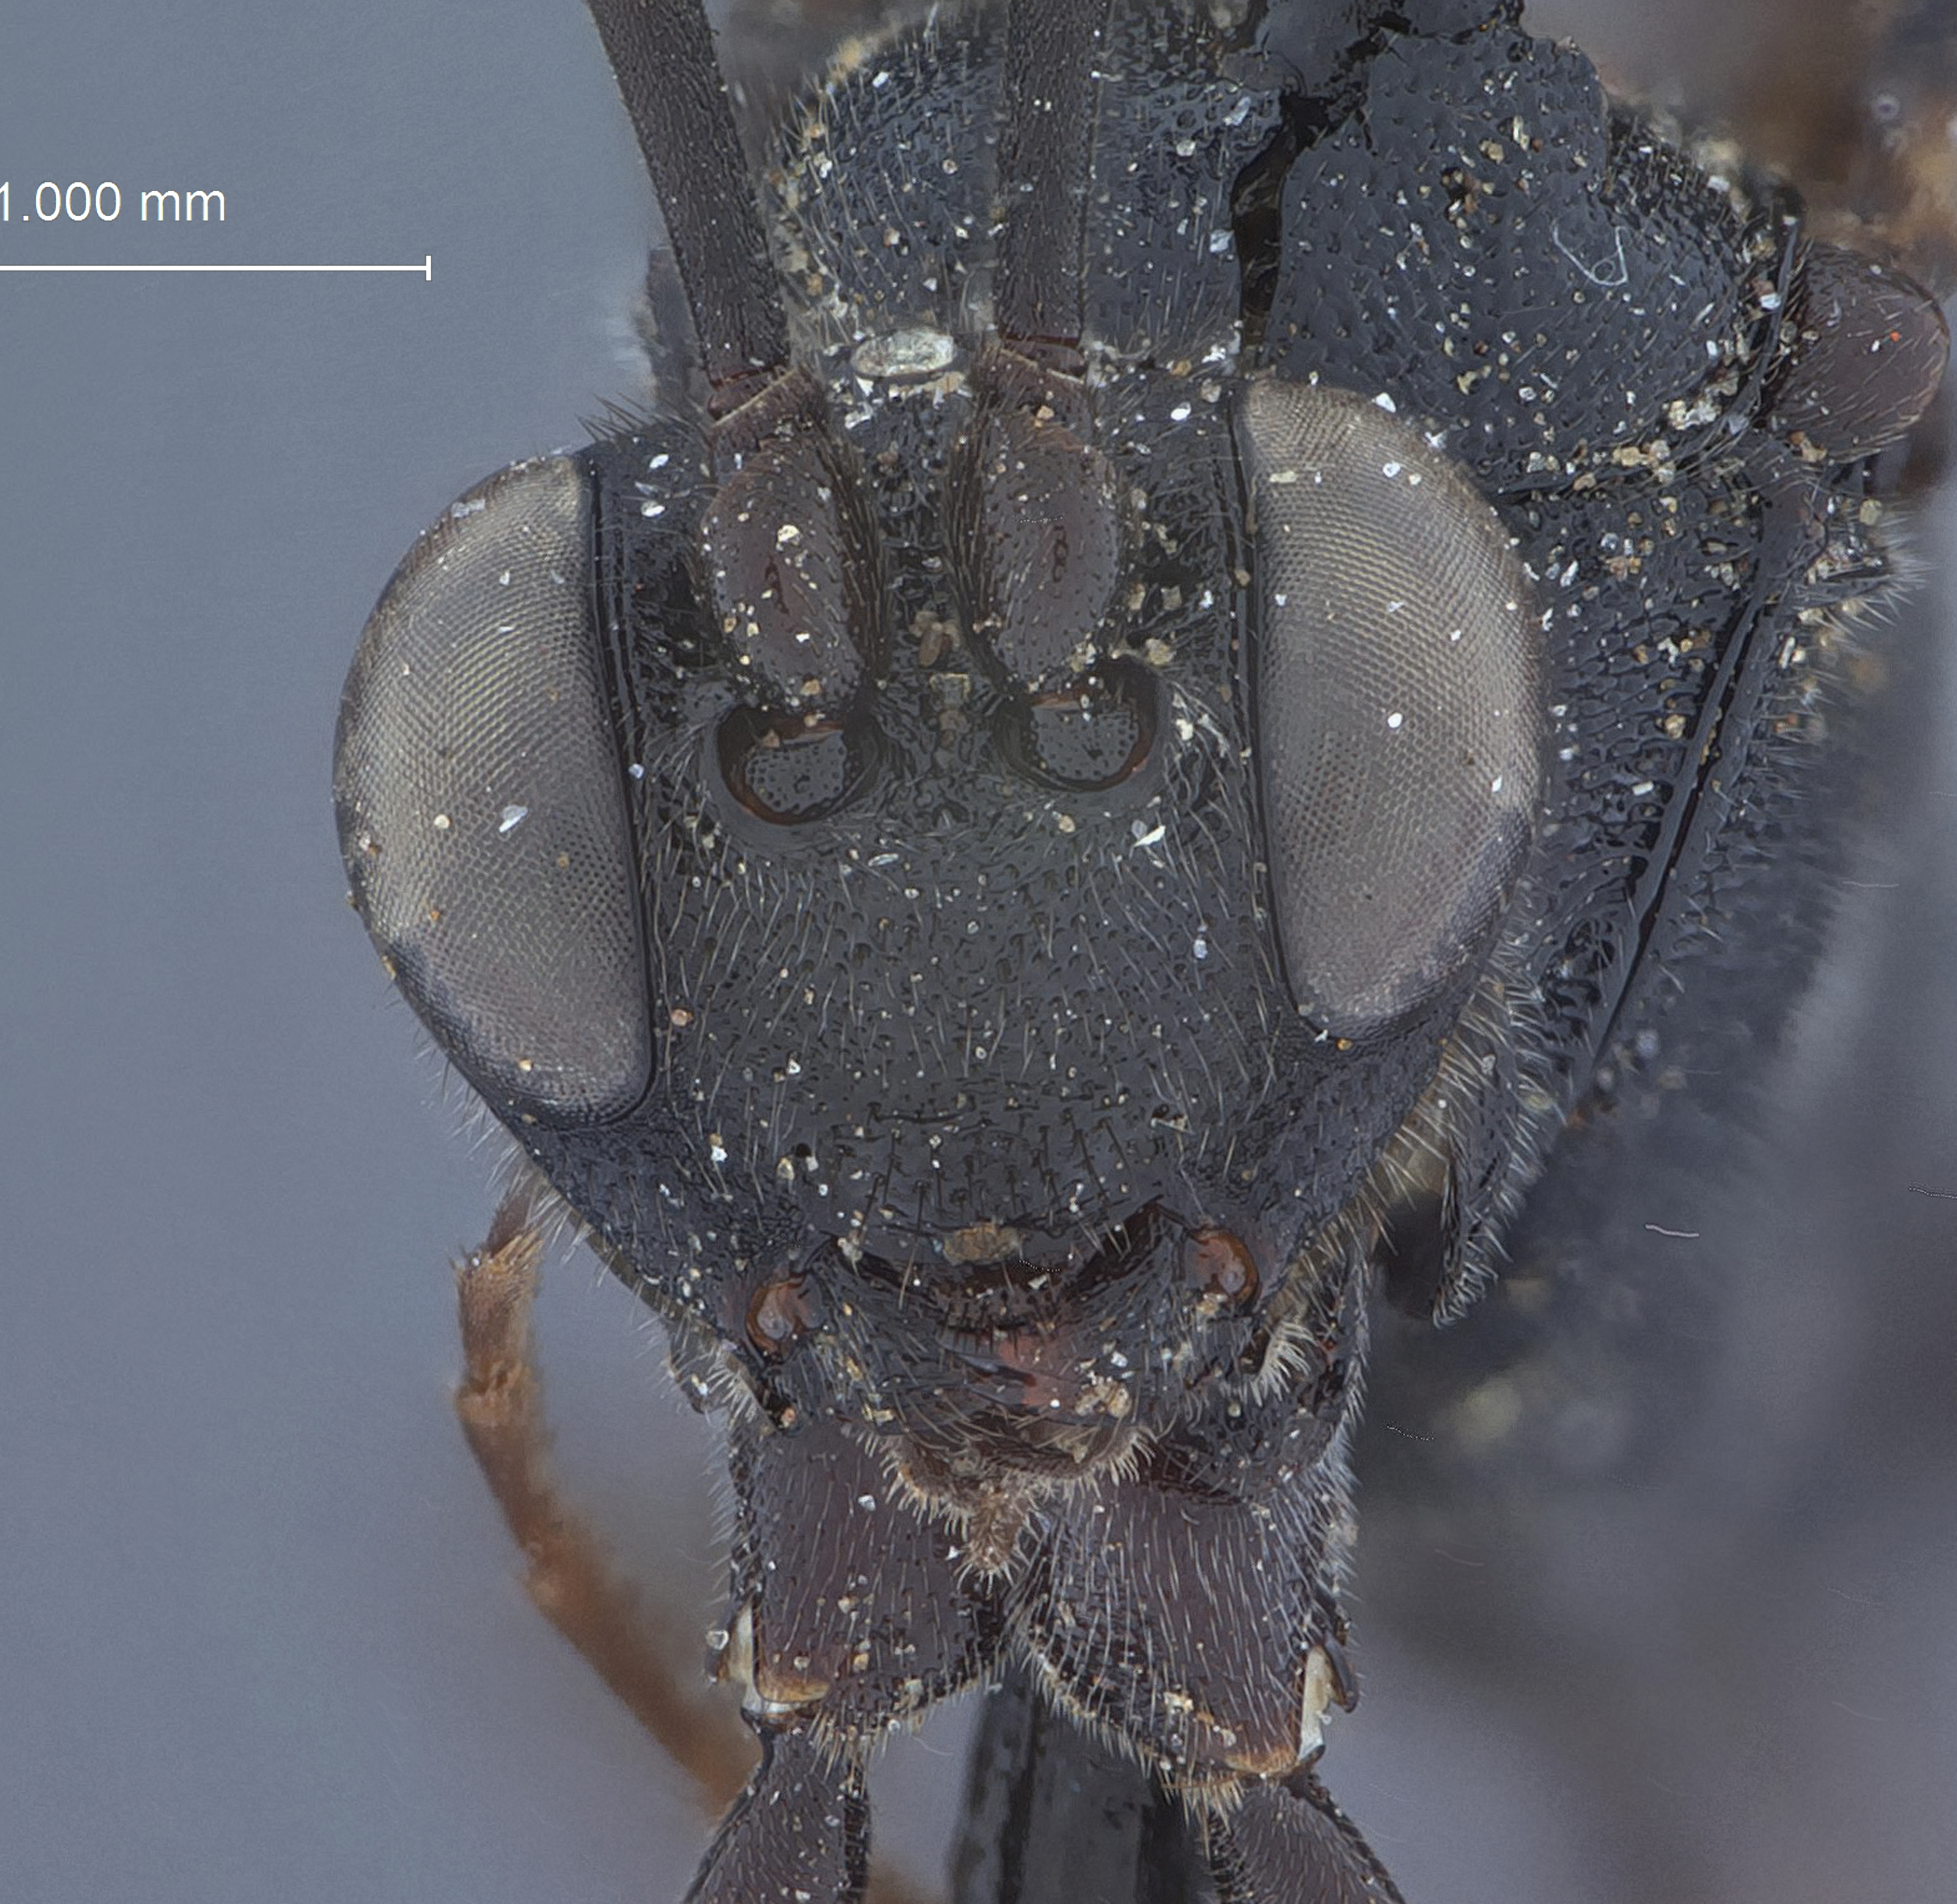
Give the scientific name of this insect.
Trychosis atrorubens
